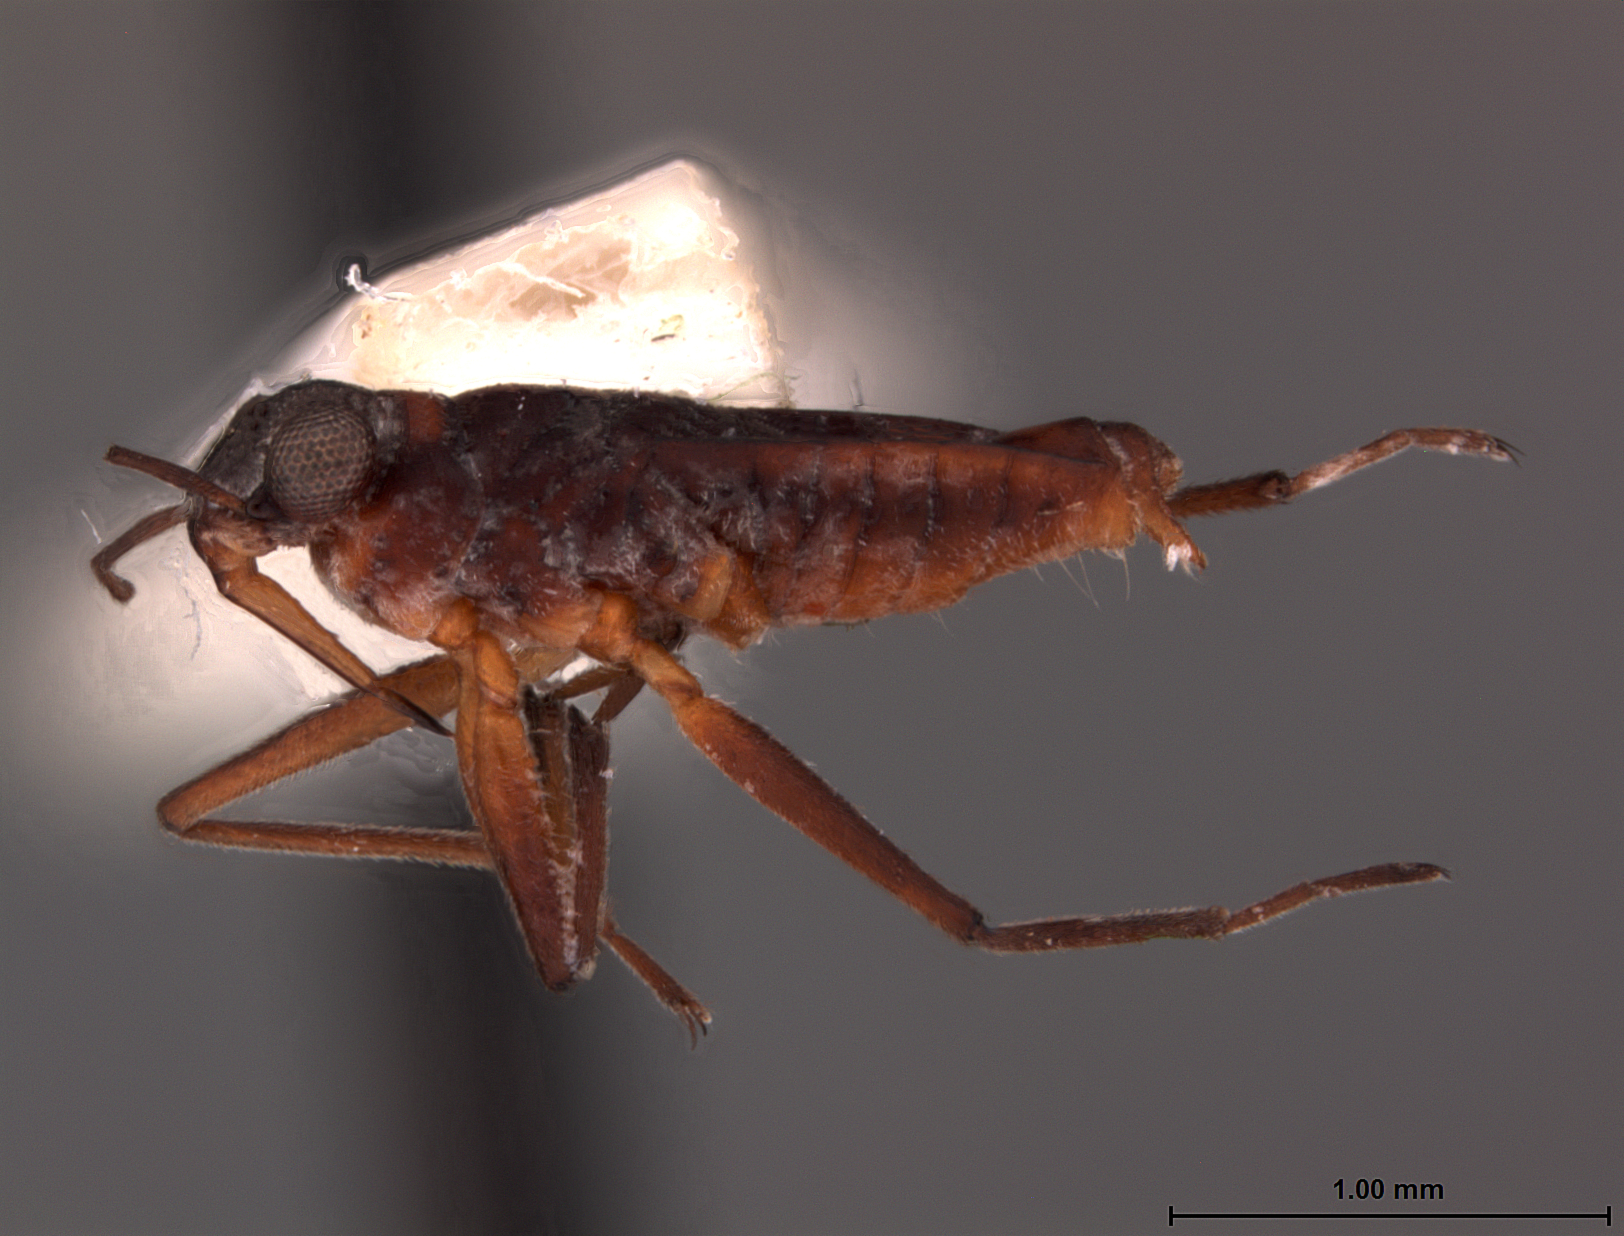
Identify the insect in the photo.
Microvelia ayacuchana
